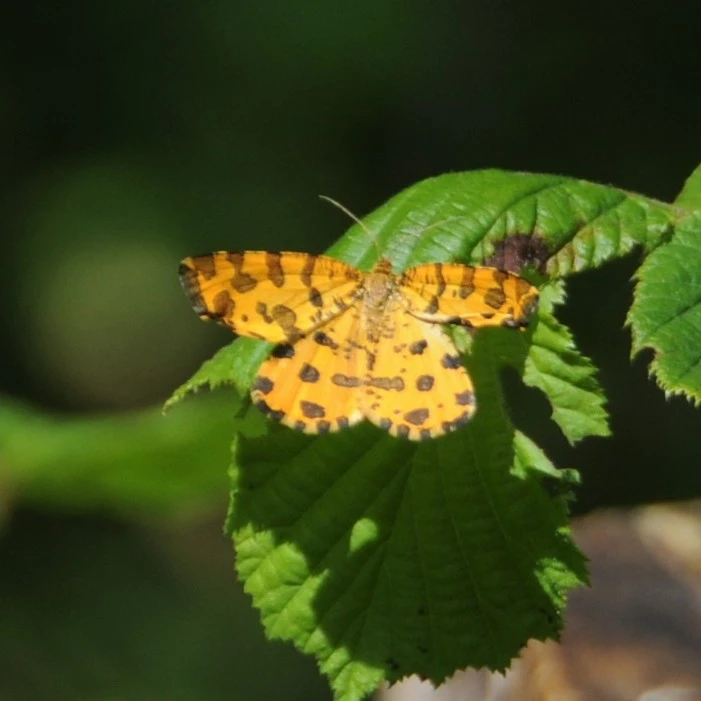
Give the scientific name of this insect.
Pseudopanthera macularia
